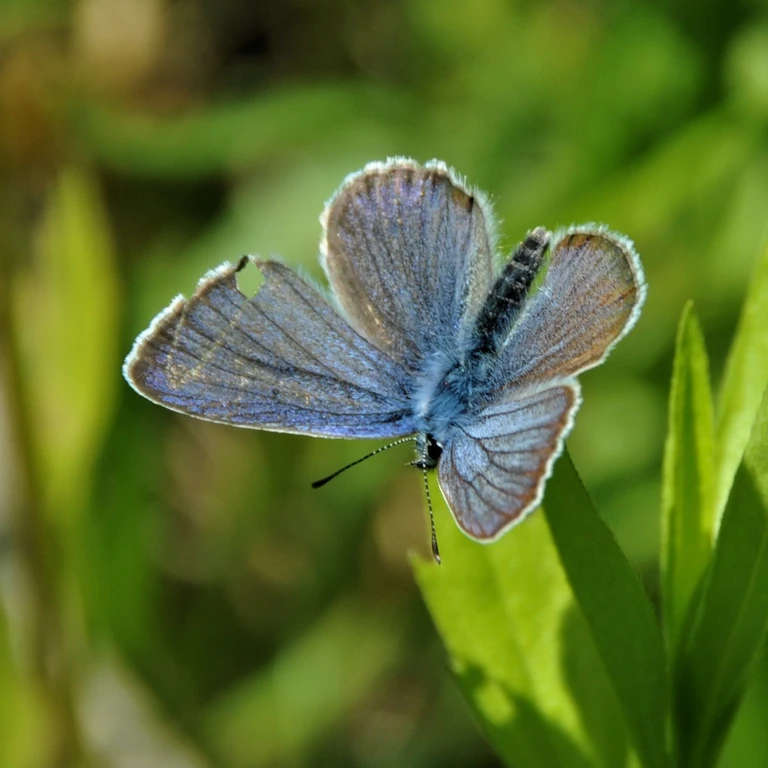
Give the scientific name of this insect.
Cyaniris semiargus
